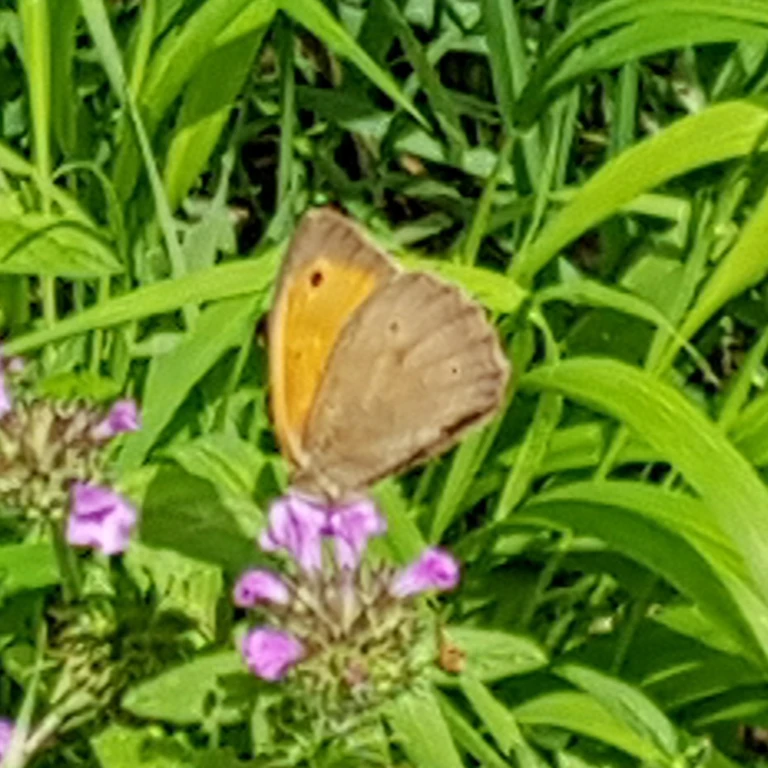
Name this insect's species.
Maniola jurtina
